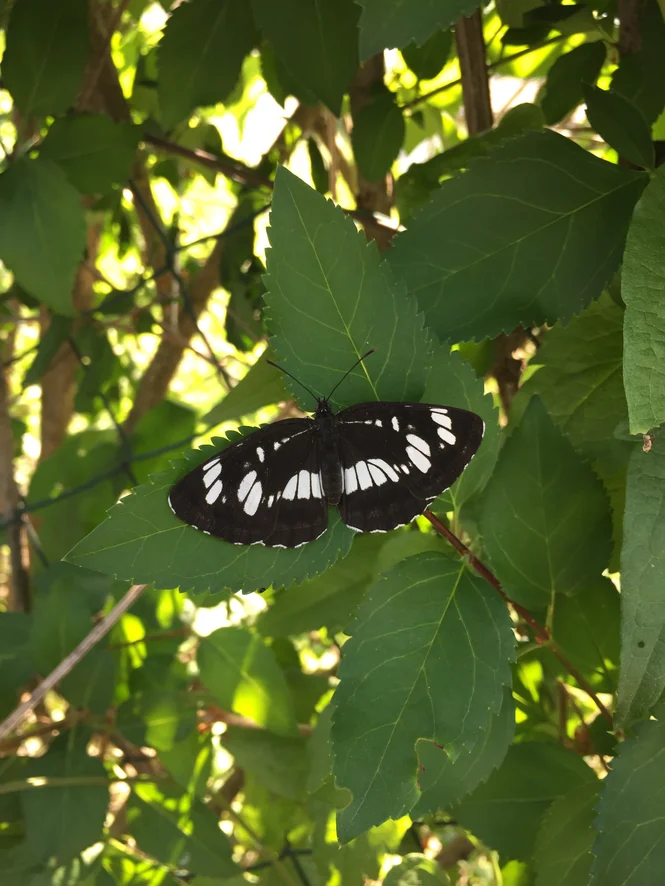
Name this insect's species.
Neptis rivularis
